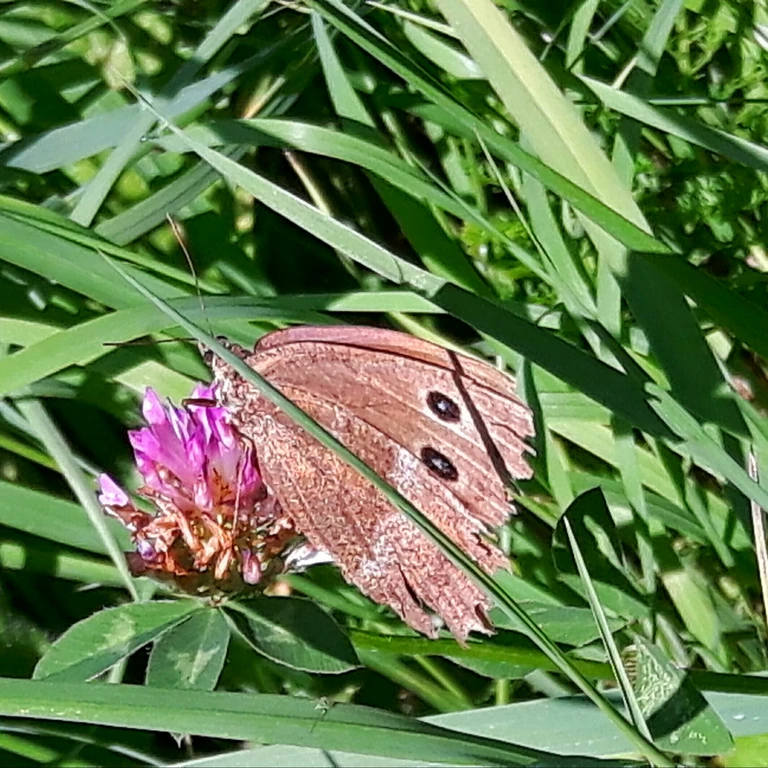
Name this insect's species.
Minois dryas
